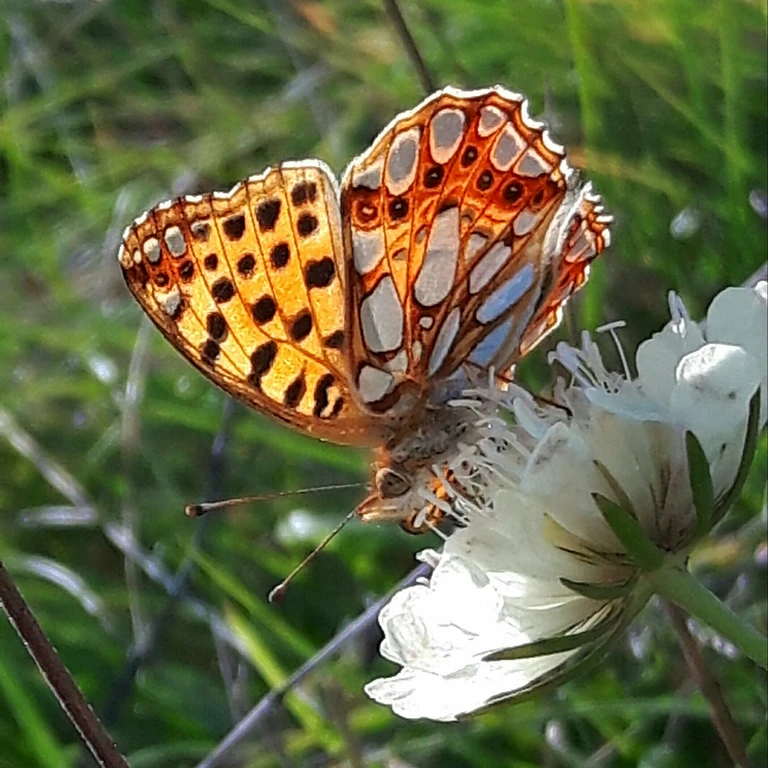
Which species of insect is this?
Issoria lathonia
